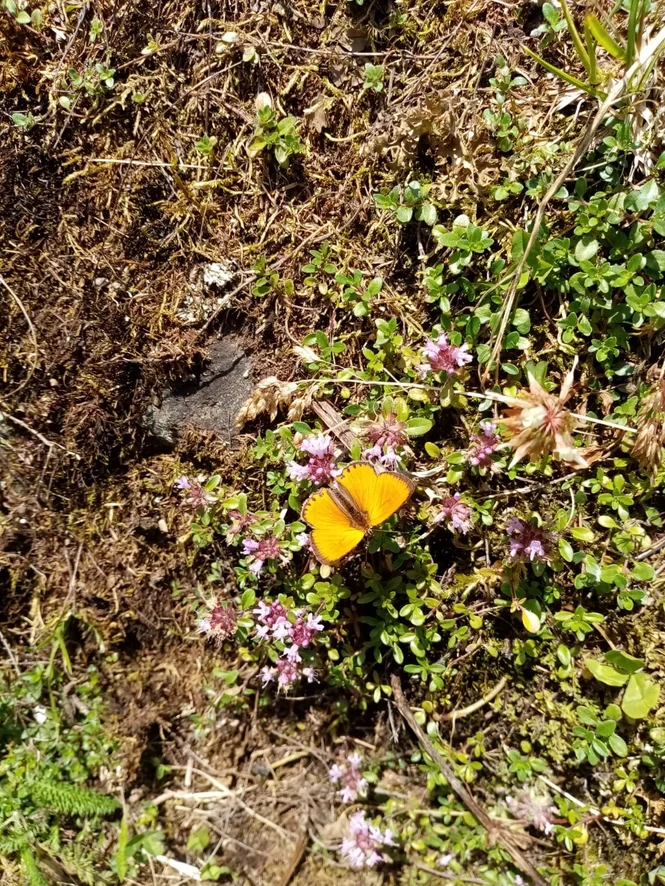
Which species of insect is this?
Lycaena virgaureae
